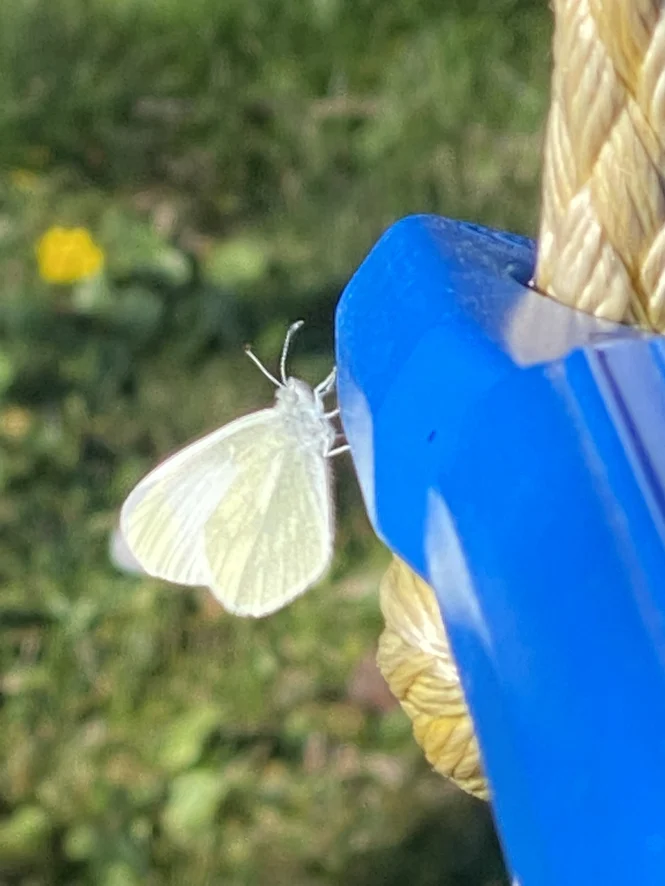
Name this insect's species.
Leptidea sinapis/juvernica
